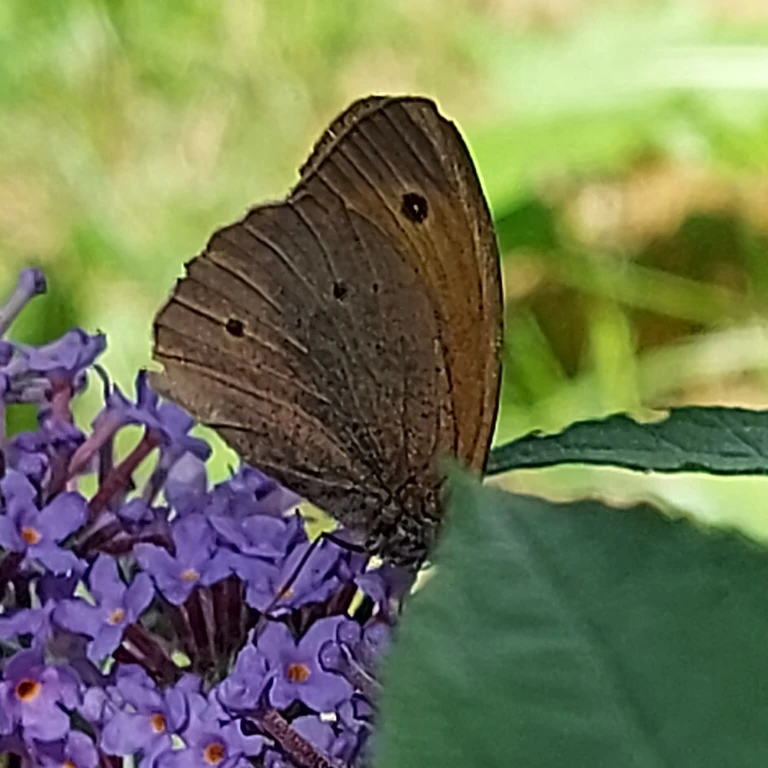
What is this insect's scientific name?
Maniola jurtina
